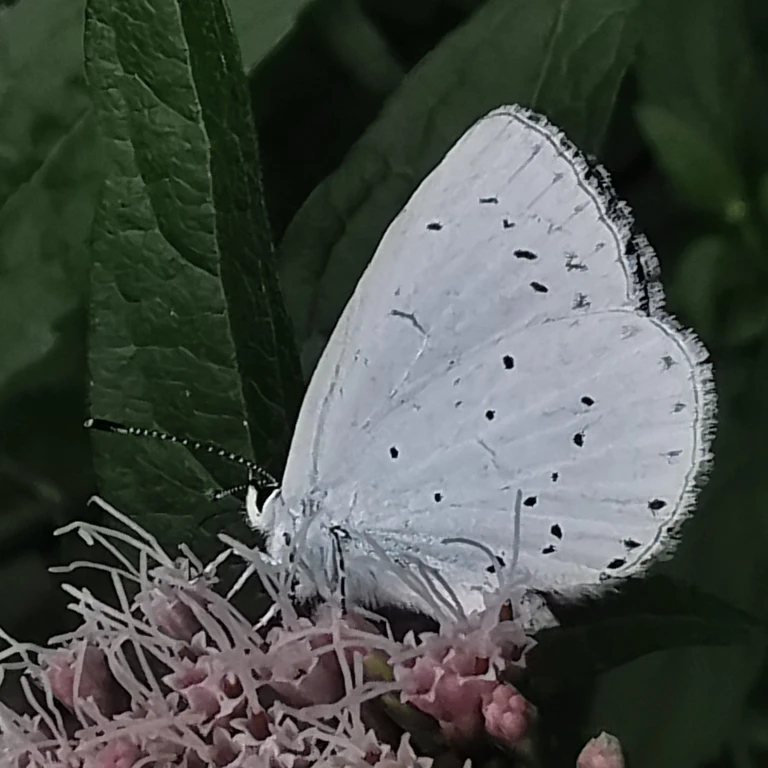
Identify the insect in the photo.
Celastrina argiolus
